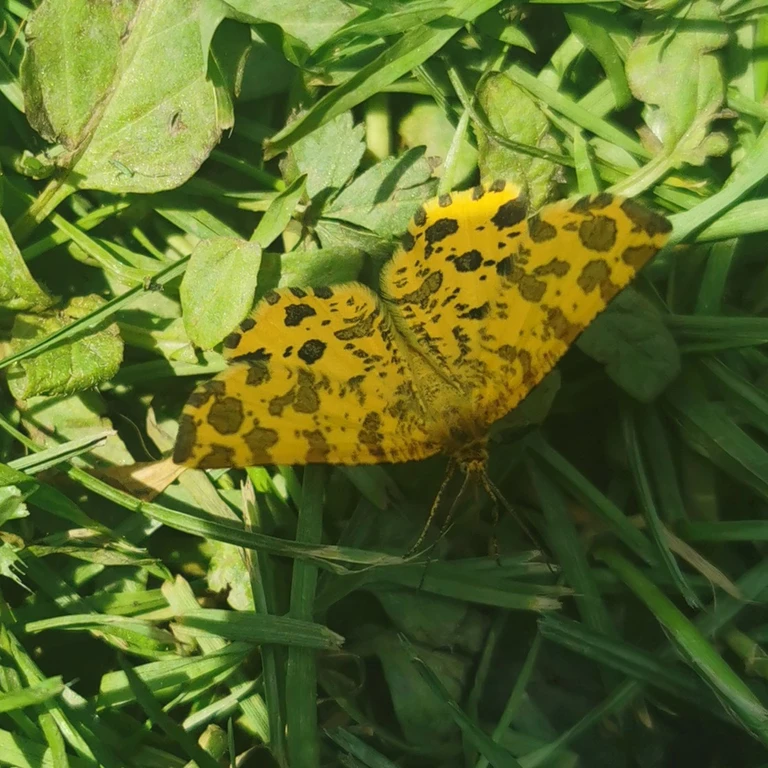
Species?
Pseudopanthera macularia
